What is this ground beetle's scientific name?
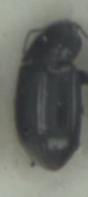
Amara infima
